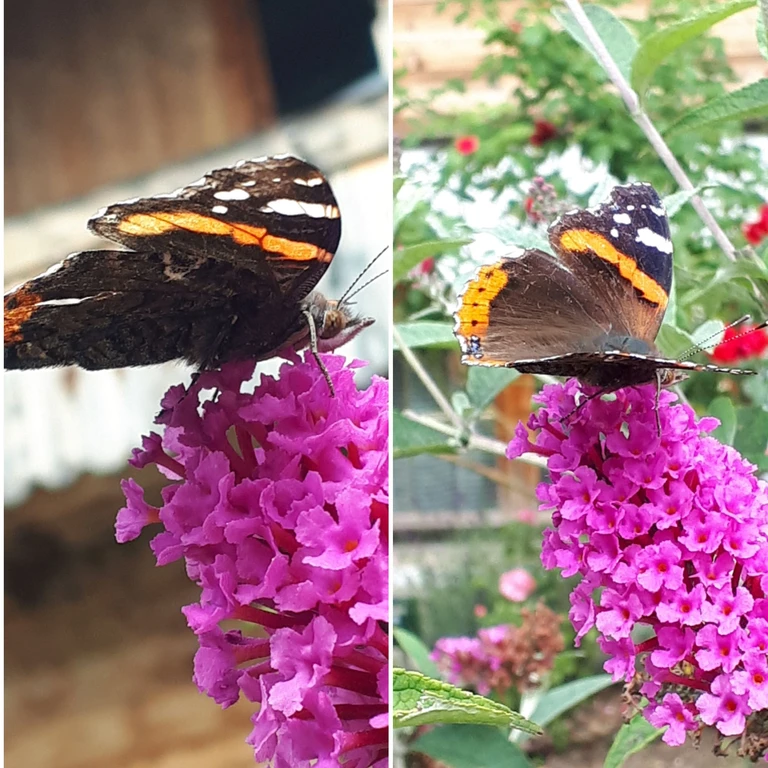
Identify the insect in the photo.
Vanessa atalanta
